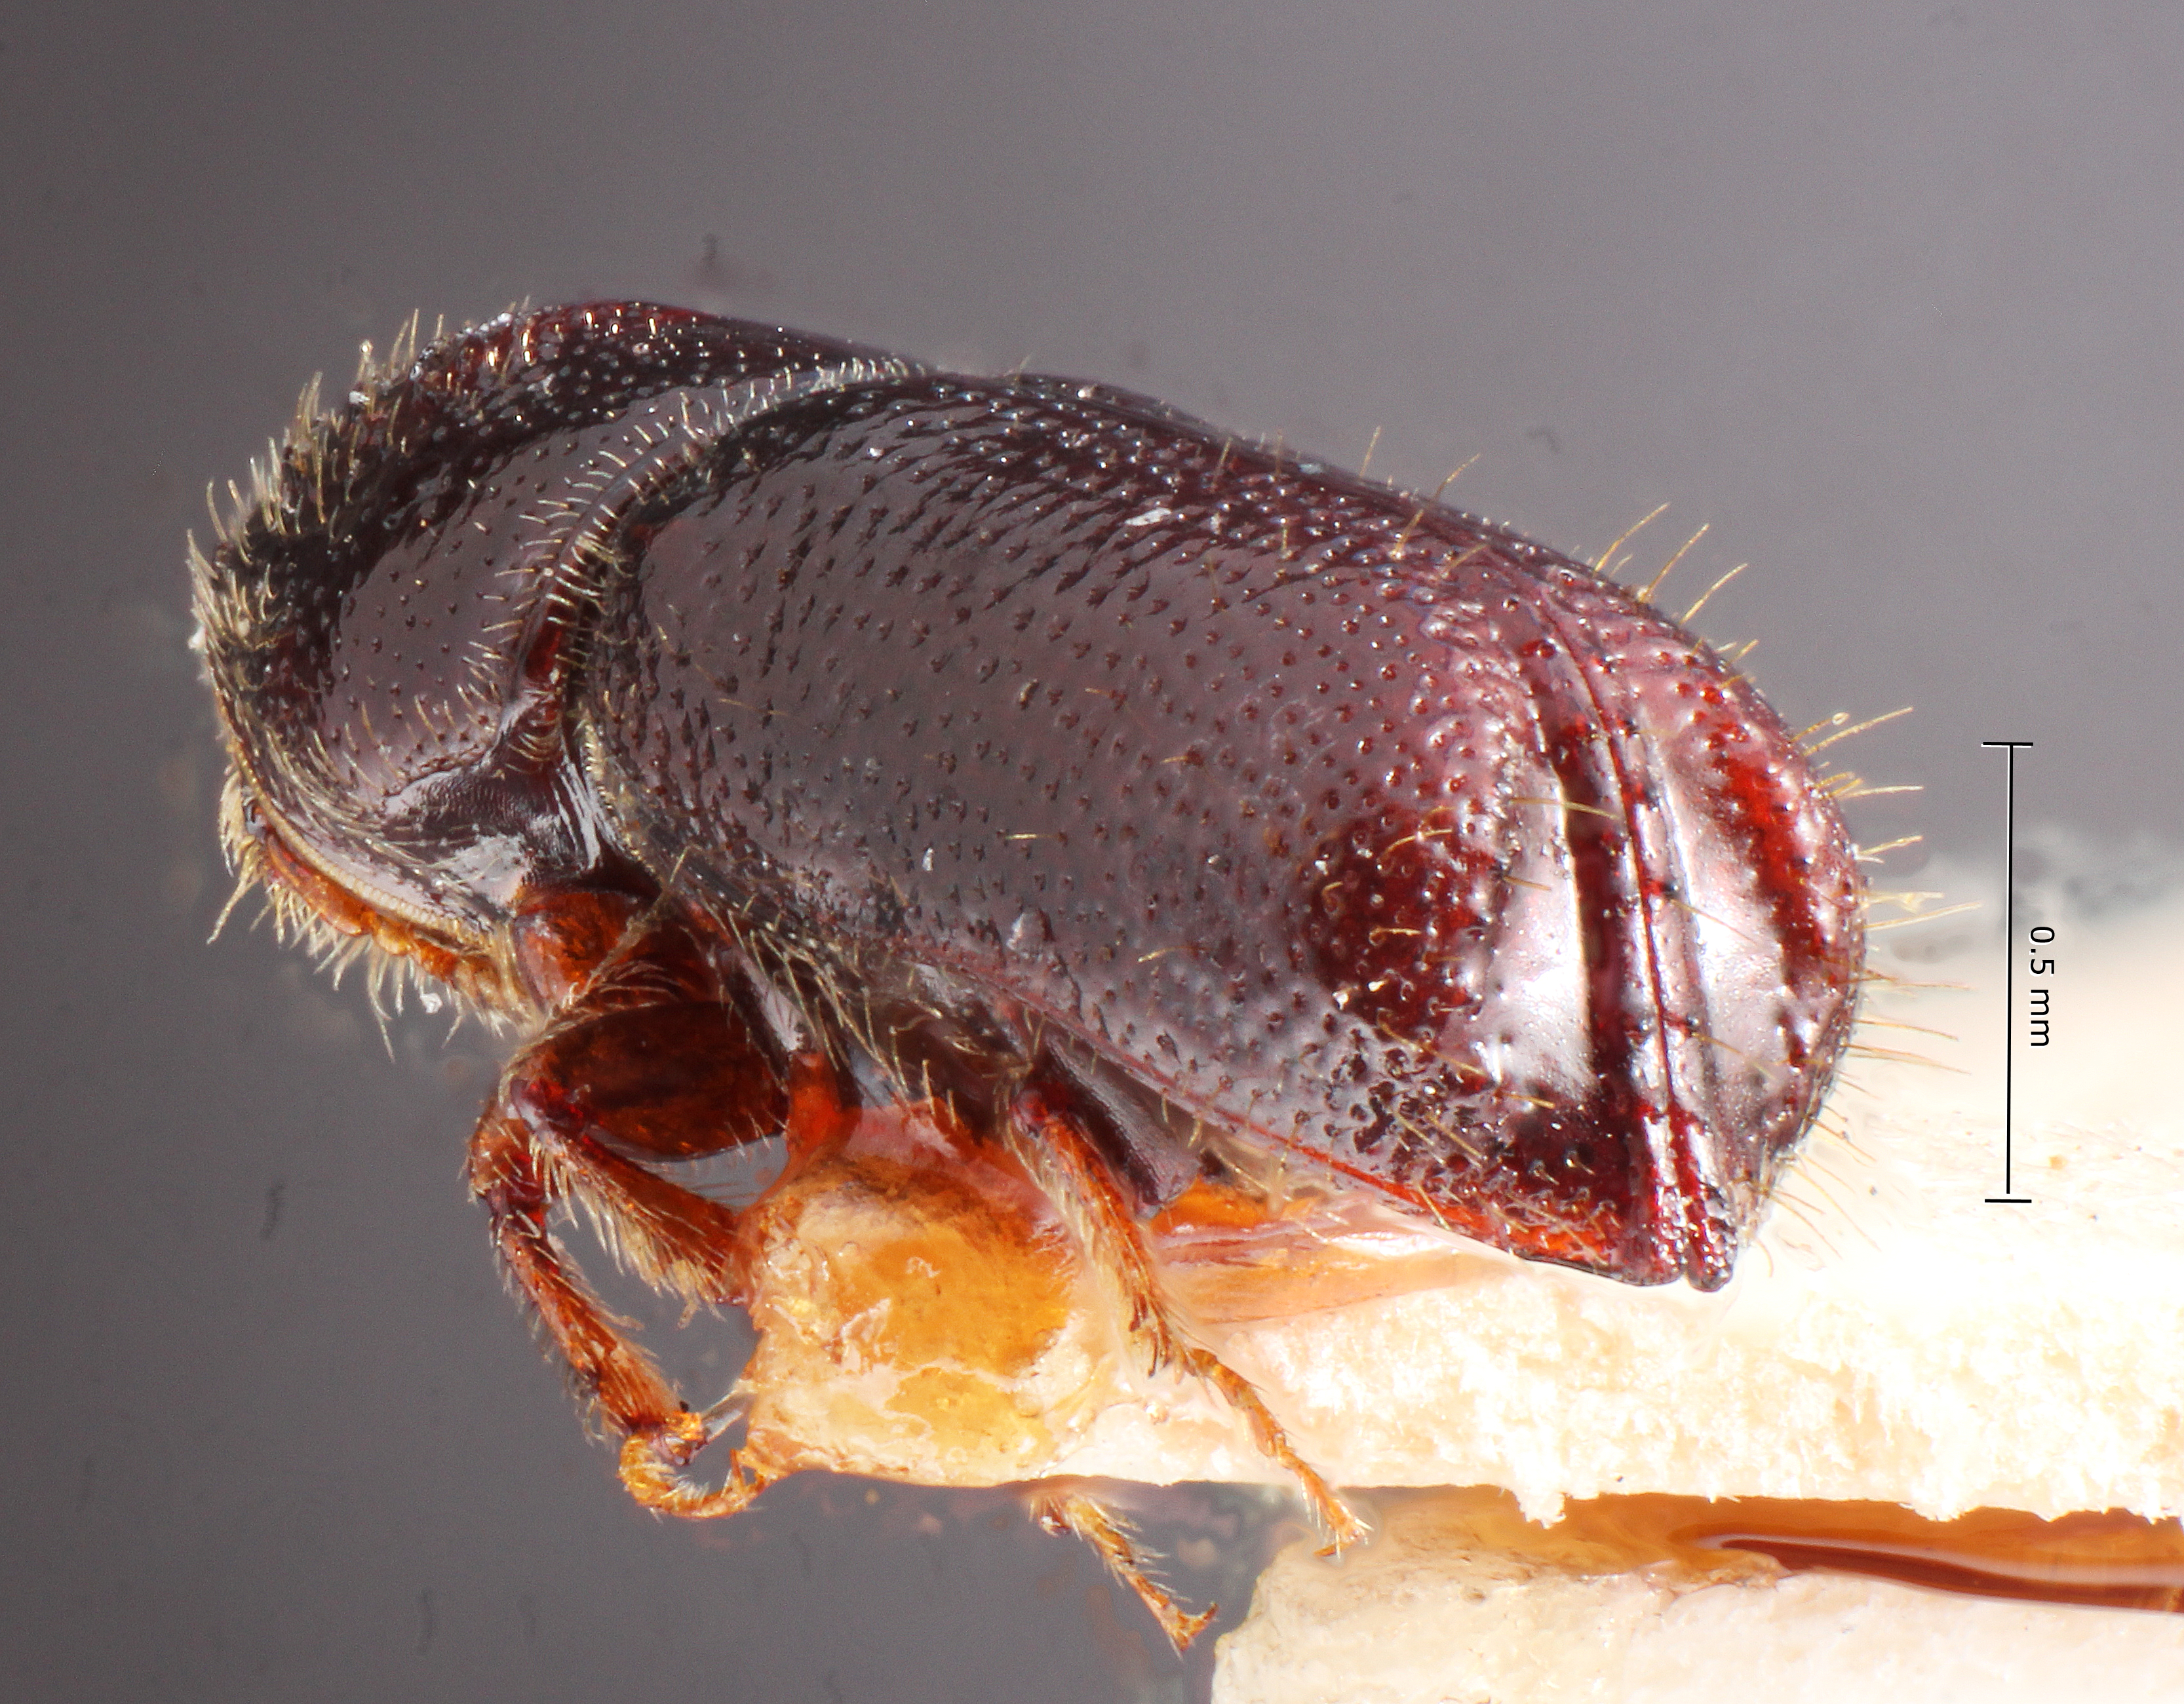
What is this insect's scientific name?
Pityophthorus mexicanus
